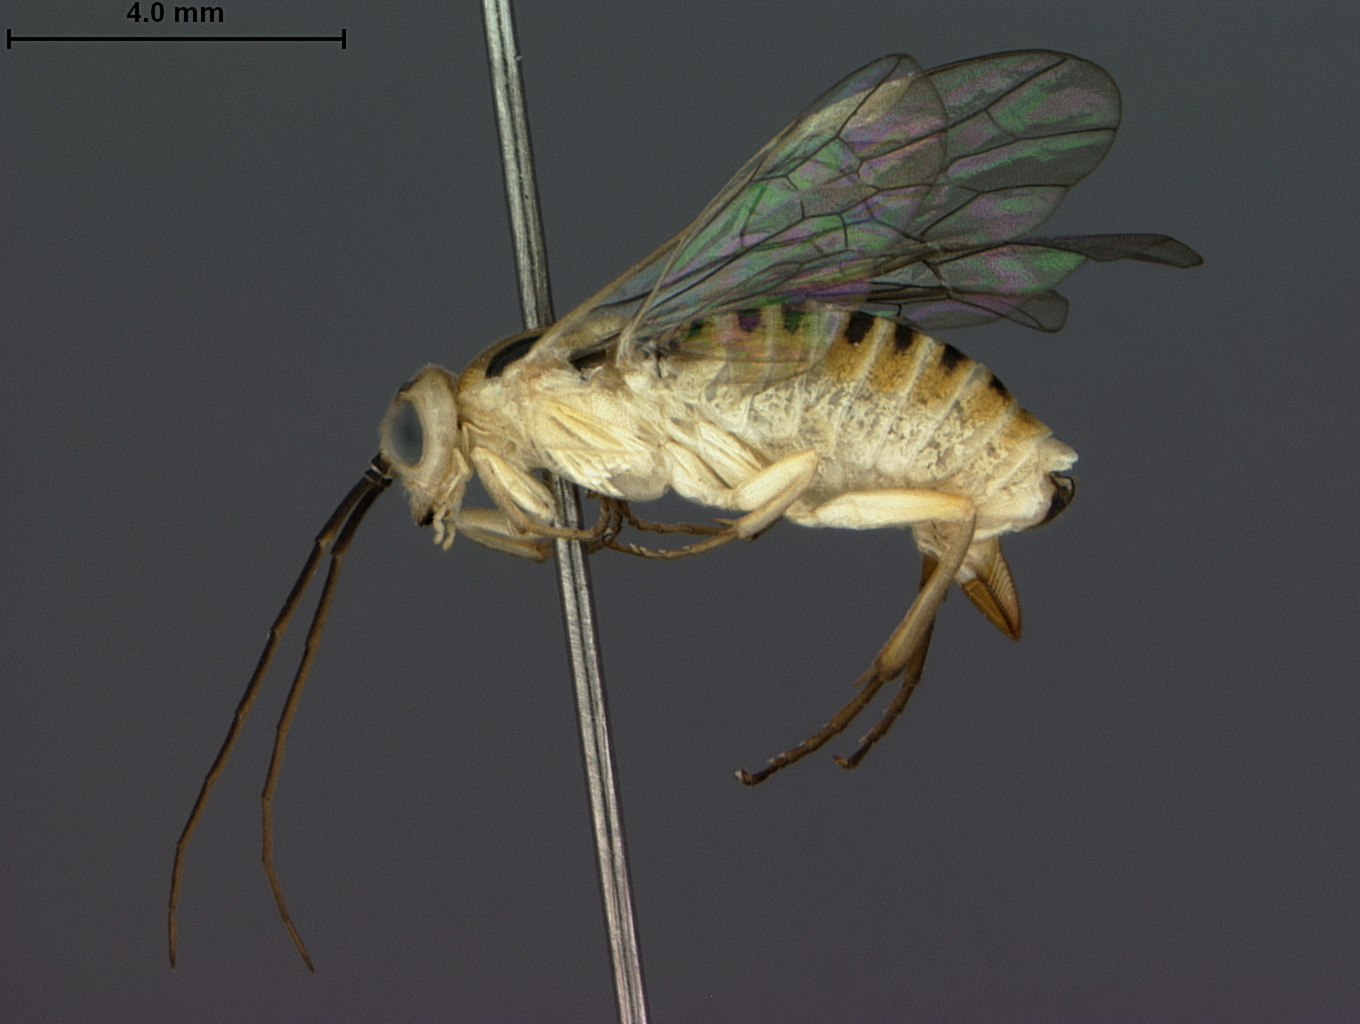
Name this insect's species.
Nematus appalachia
